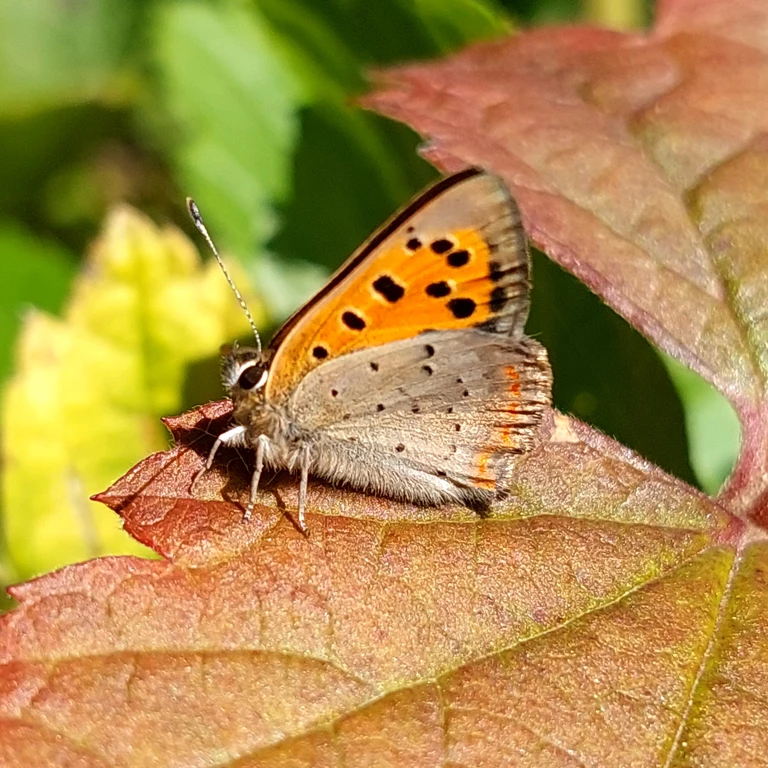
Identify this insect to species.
Lycaena phlaeas
